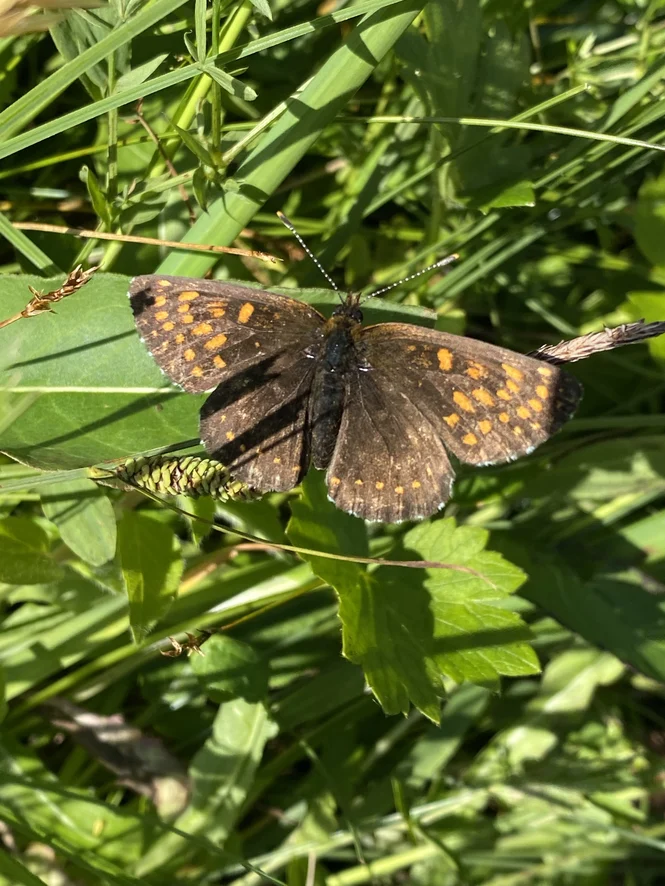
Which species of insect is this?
Melitaea diamina
